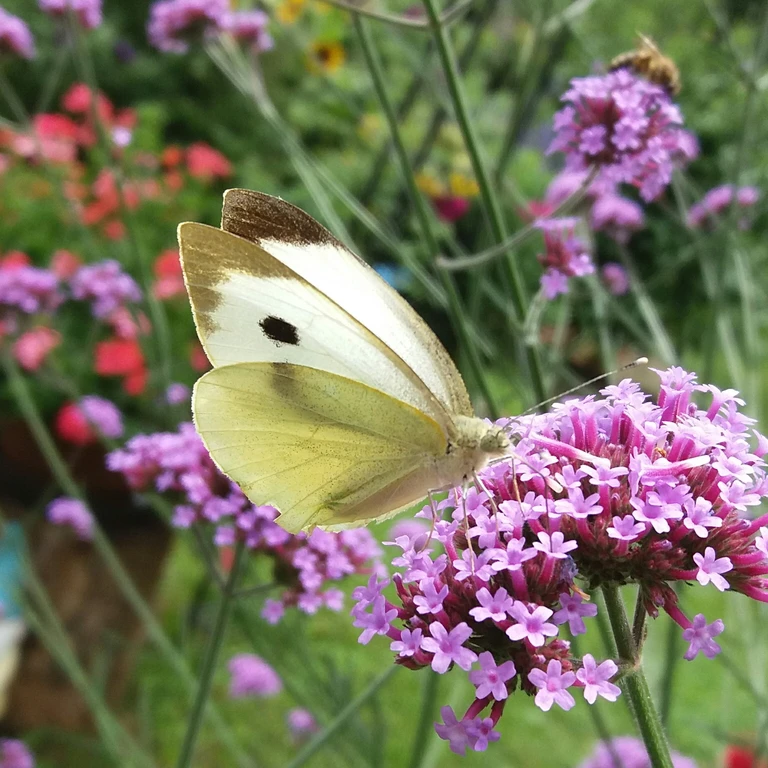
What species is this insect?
Pieris brassicae
